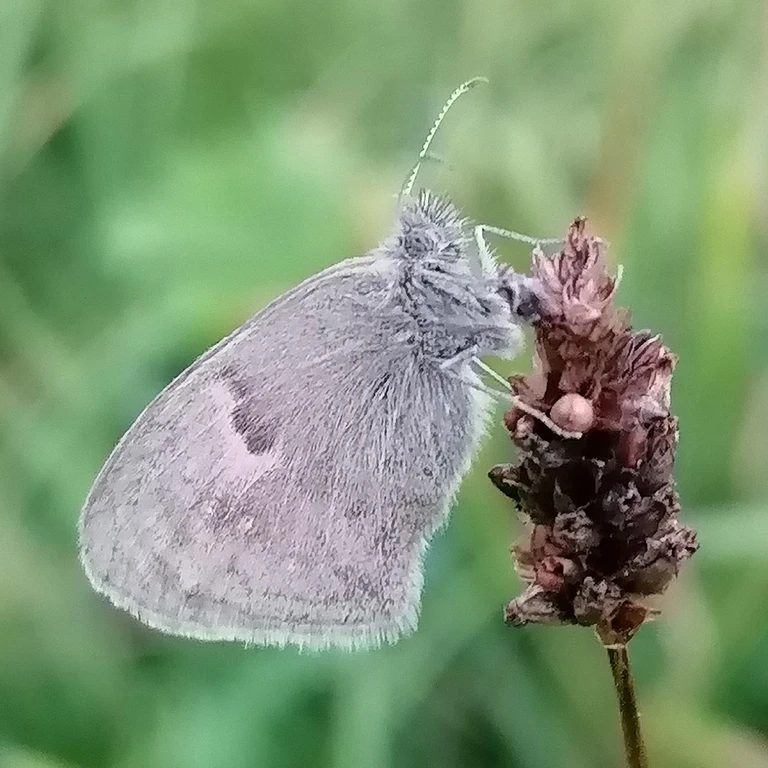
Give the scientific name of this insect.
Coenonympha pamphilus
